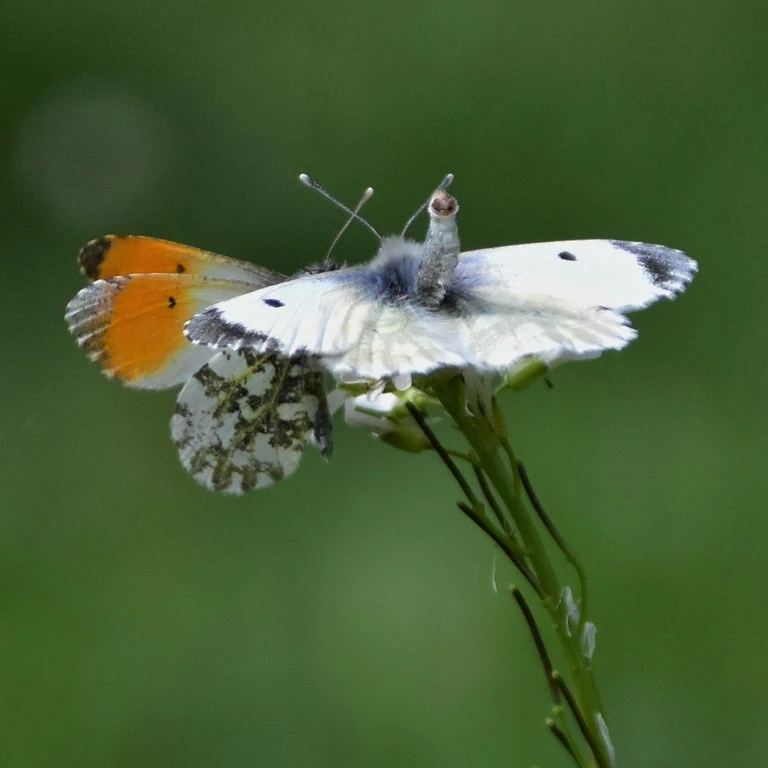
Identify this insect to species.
Anthocharis cardamines
